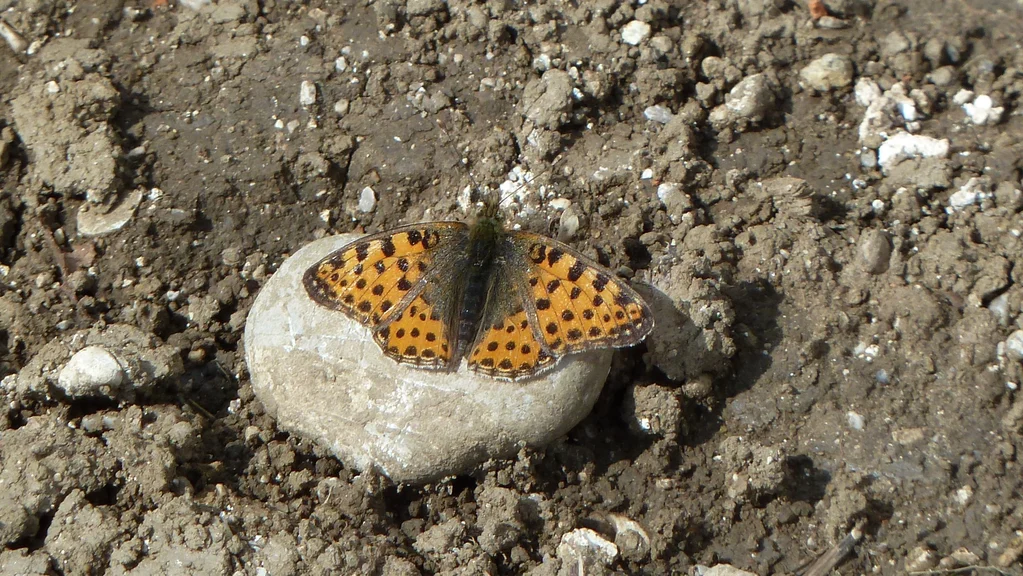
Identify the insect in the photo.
Issoria lathonia
